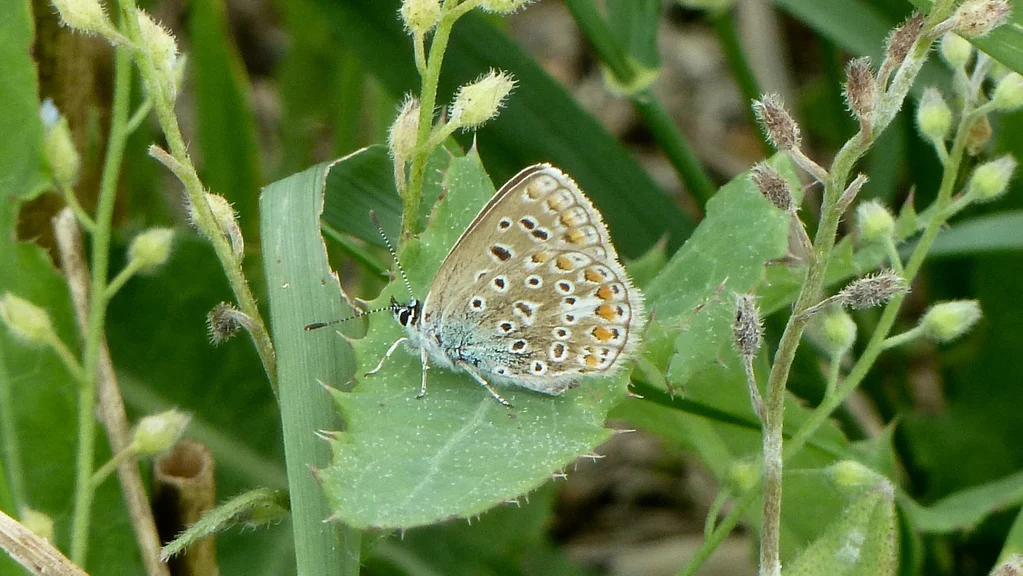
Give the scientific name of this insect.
Polyommatus icarus
